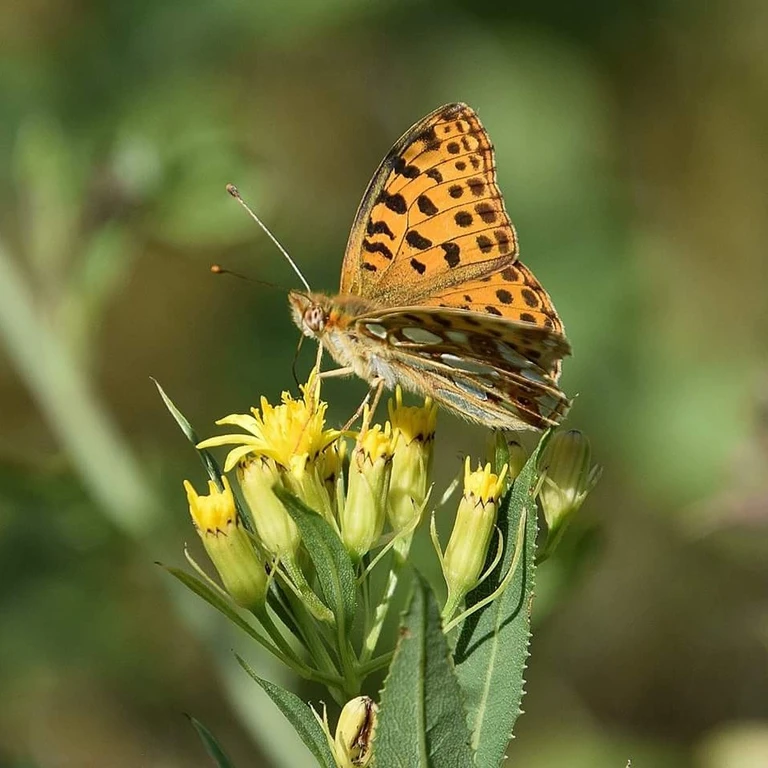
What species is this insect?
Issoria lathonia
